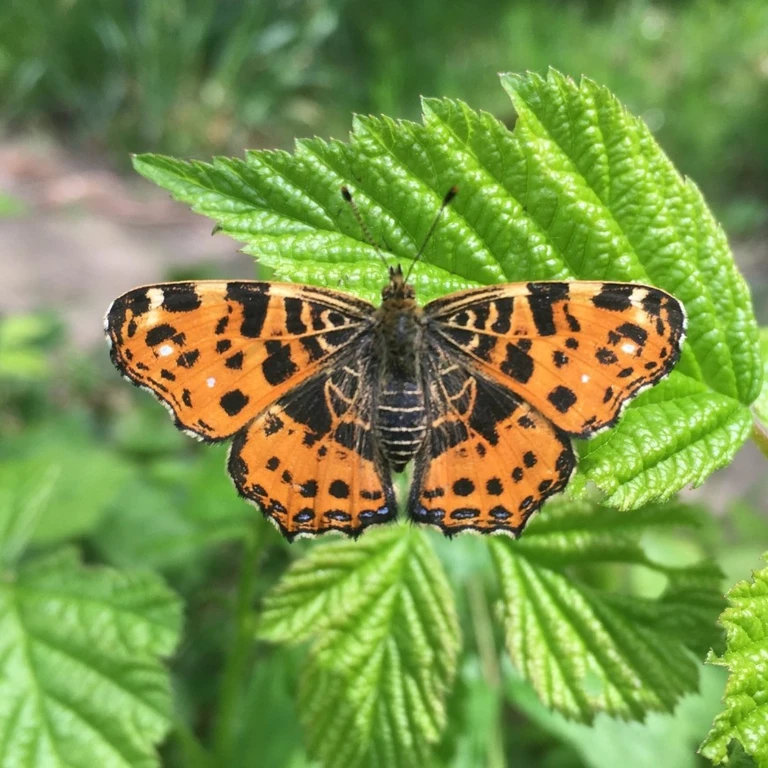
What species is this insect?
Araschnia levana
